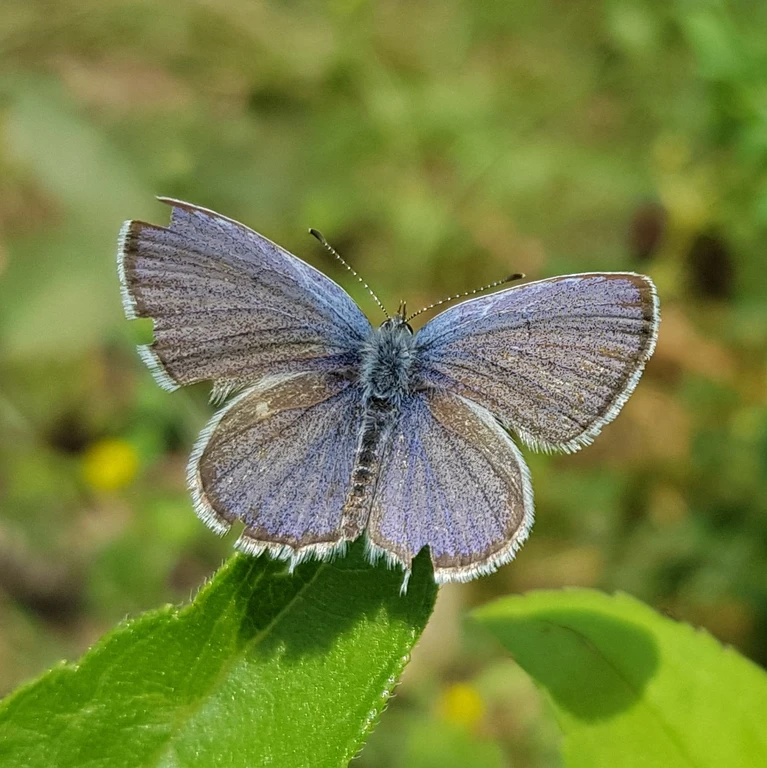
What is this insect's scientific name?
Cupido argiades (also Elkalyce argiades)
